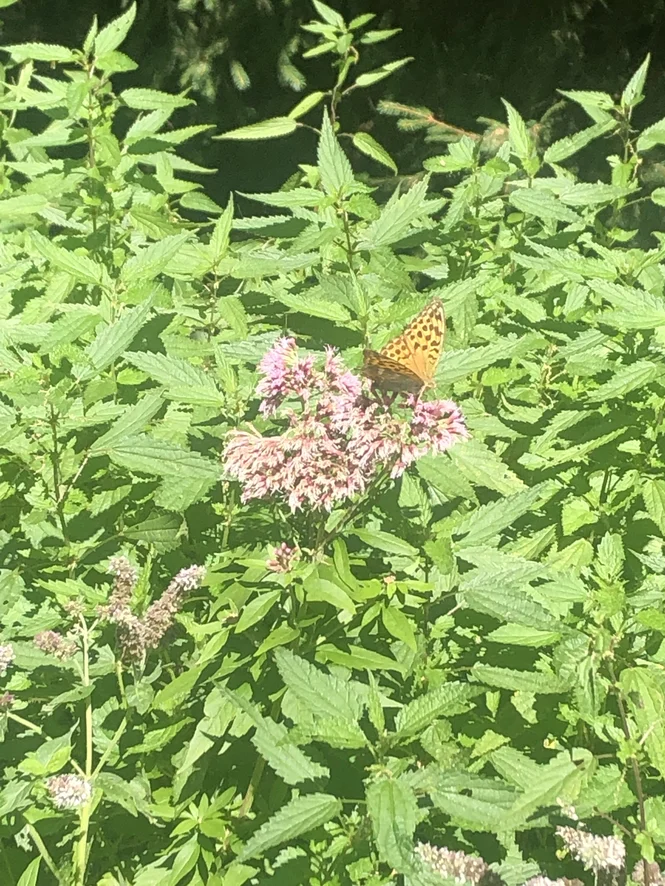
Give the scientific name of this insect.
Argynnis paphia
